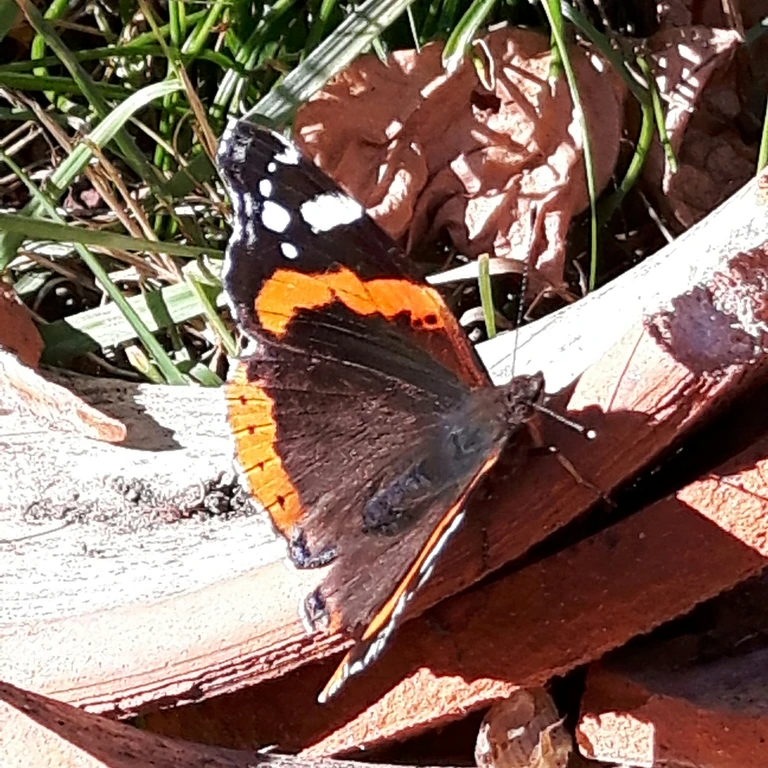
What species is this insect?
Vanessa atalanta
